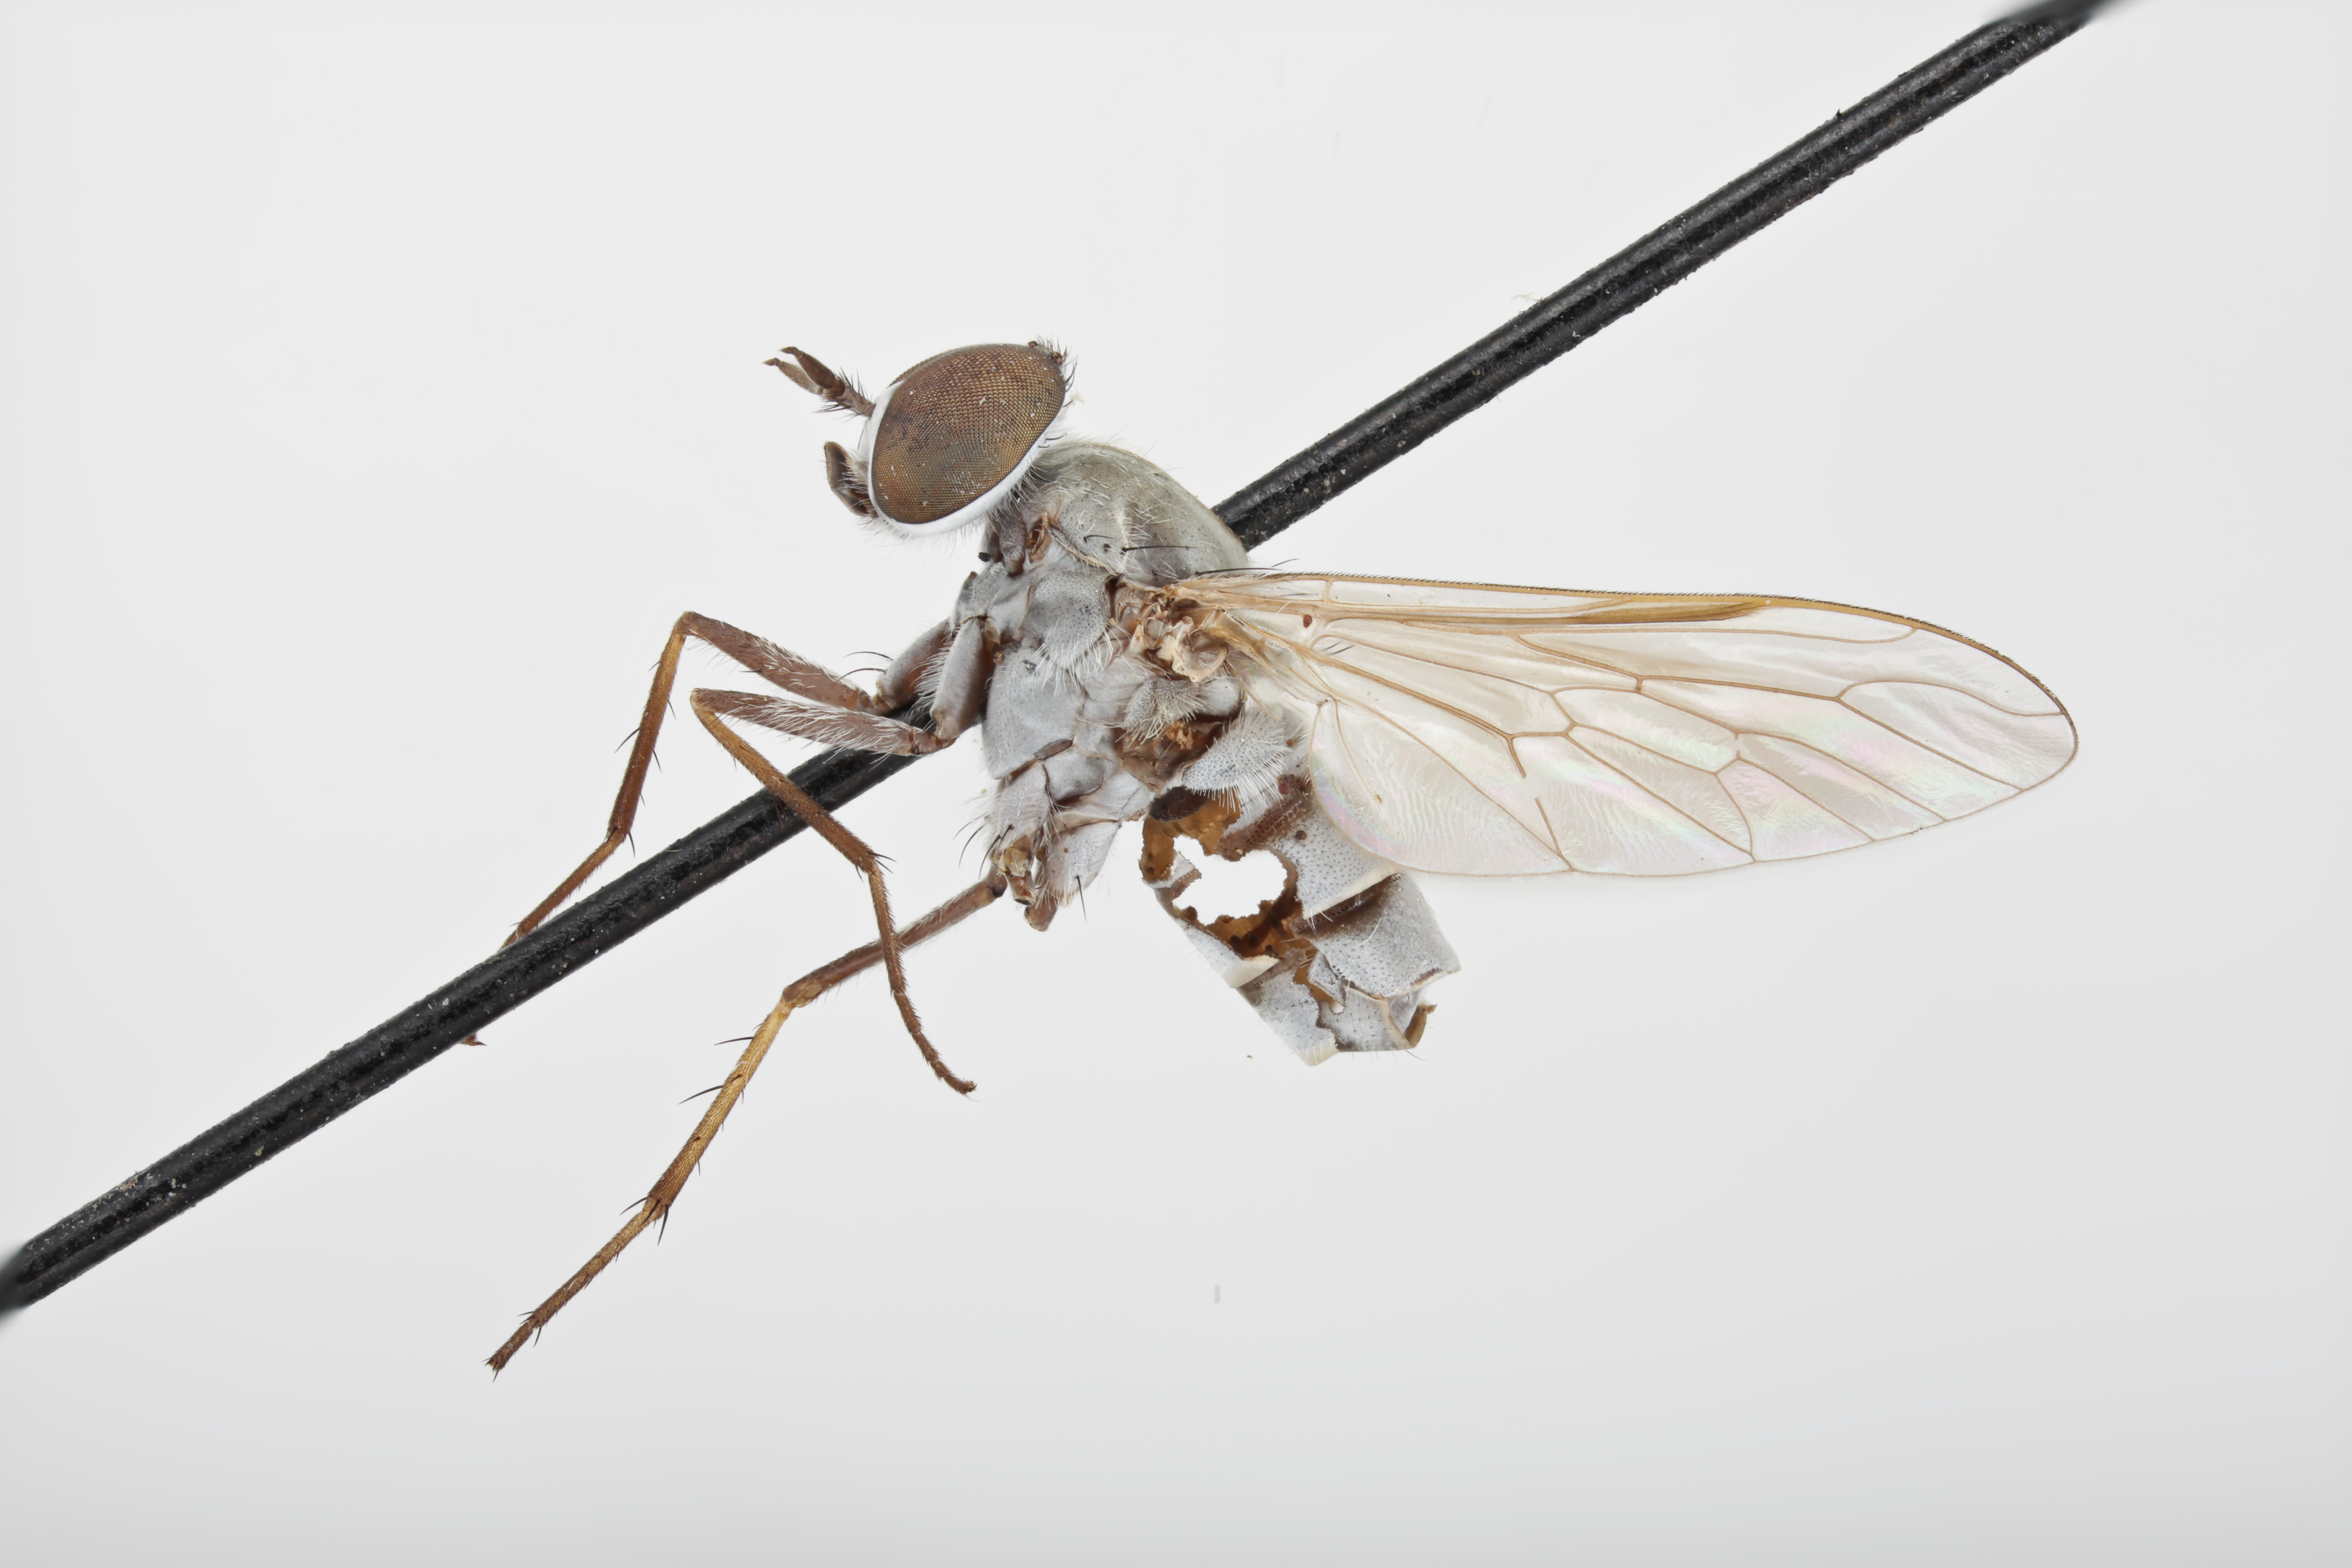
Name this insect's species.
Psilocephala sauteri (also Irwiniella sauteri)
